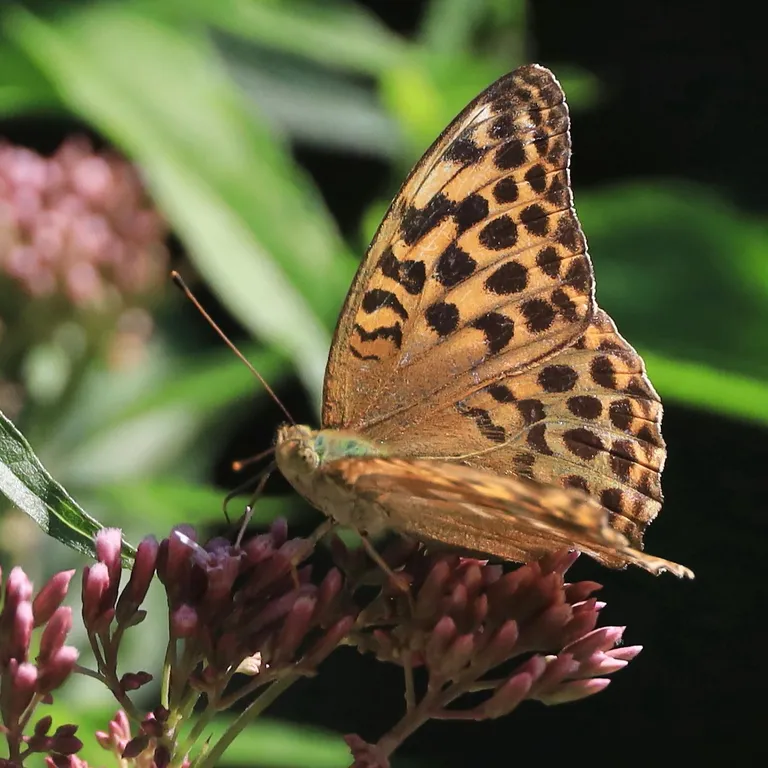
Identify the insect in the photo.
Argynnis paphia
